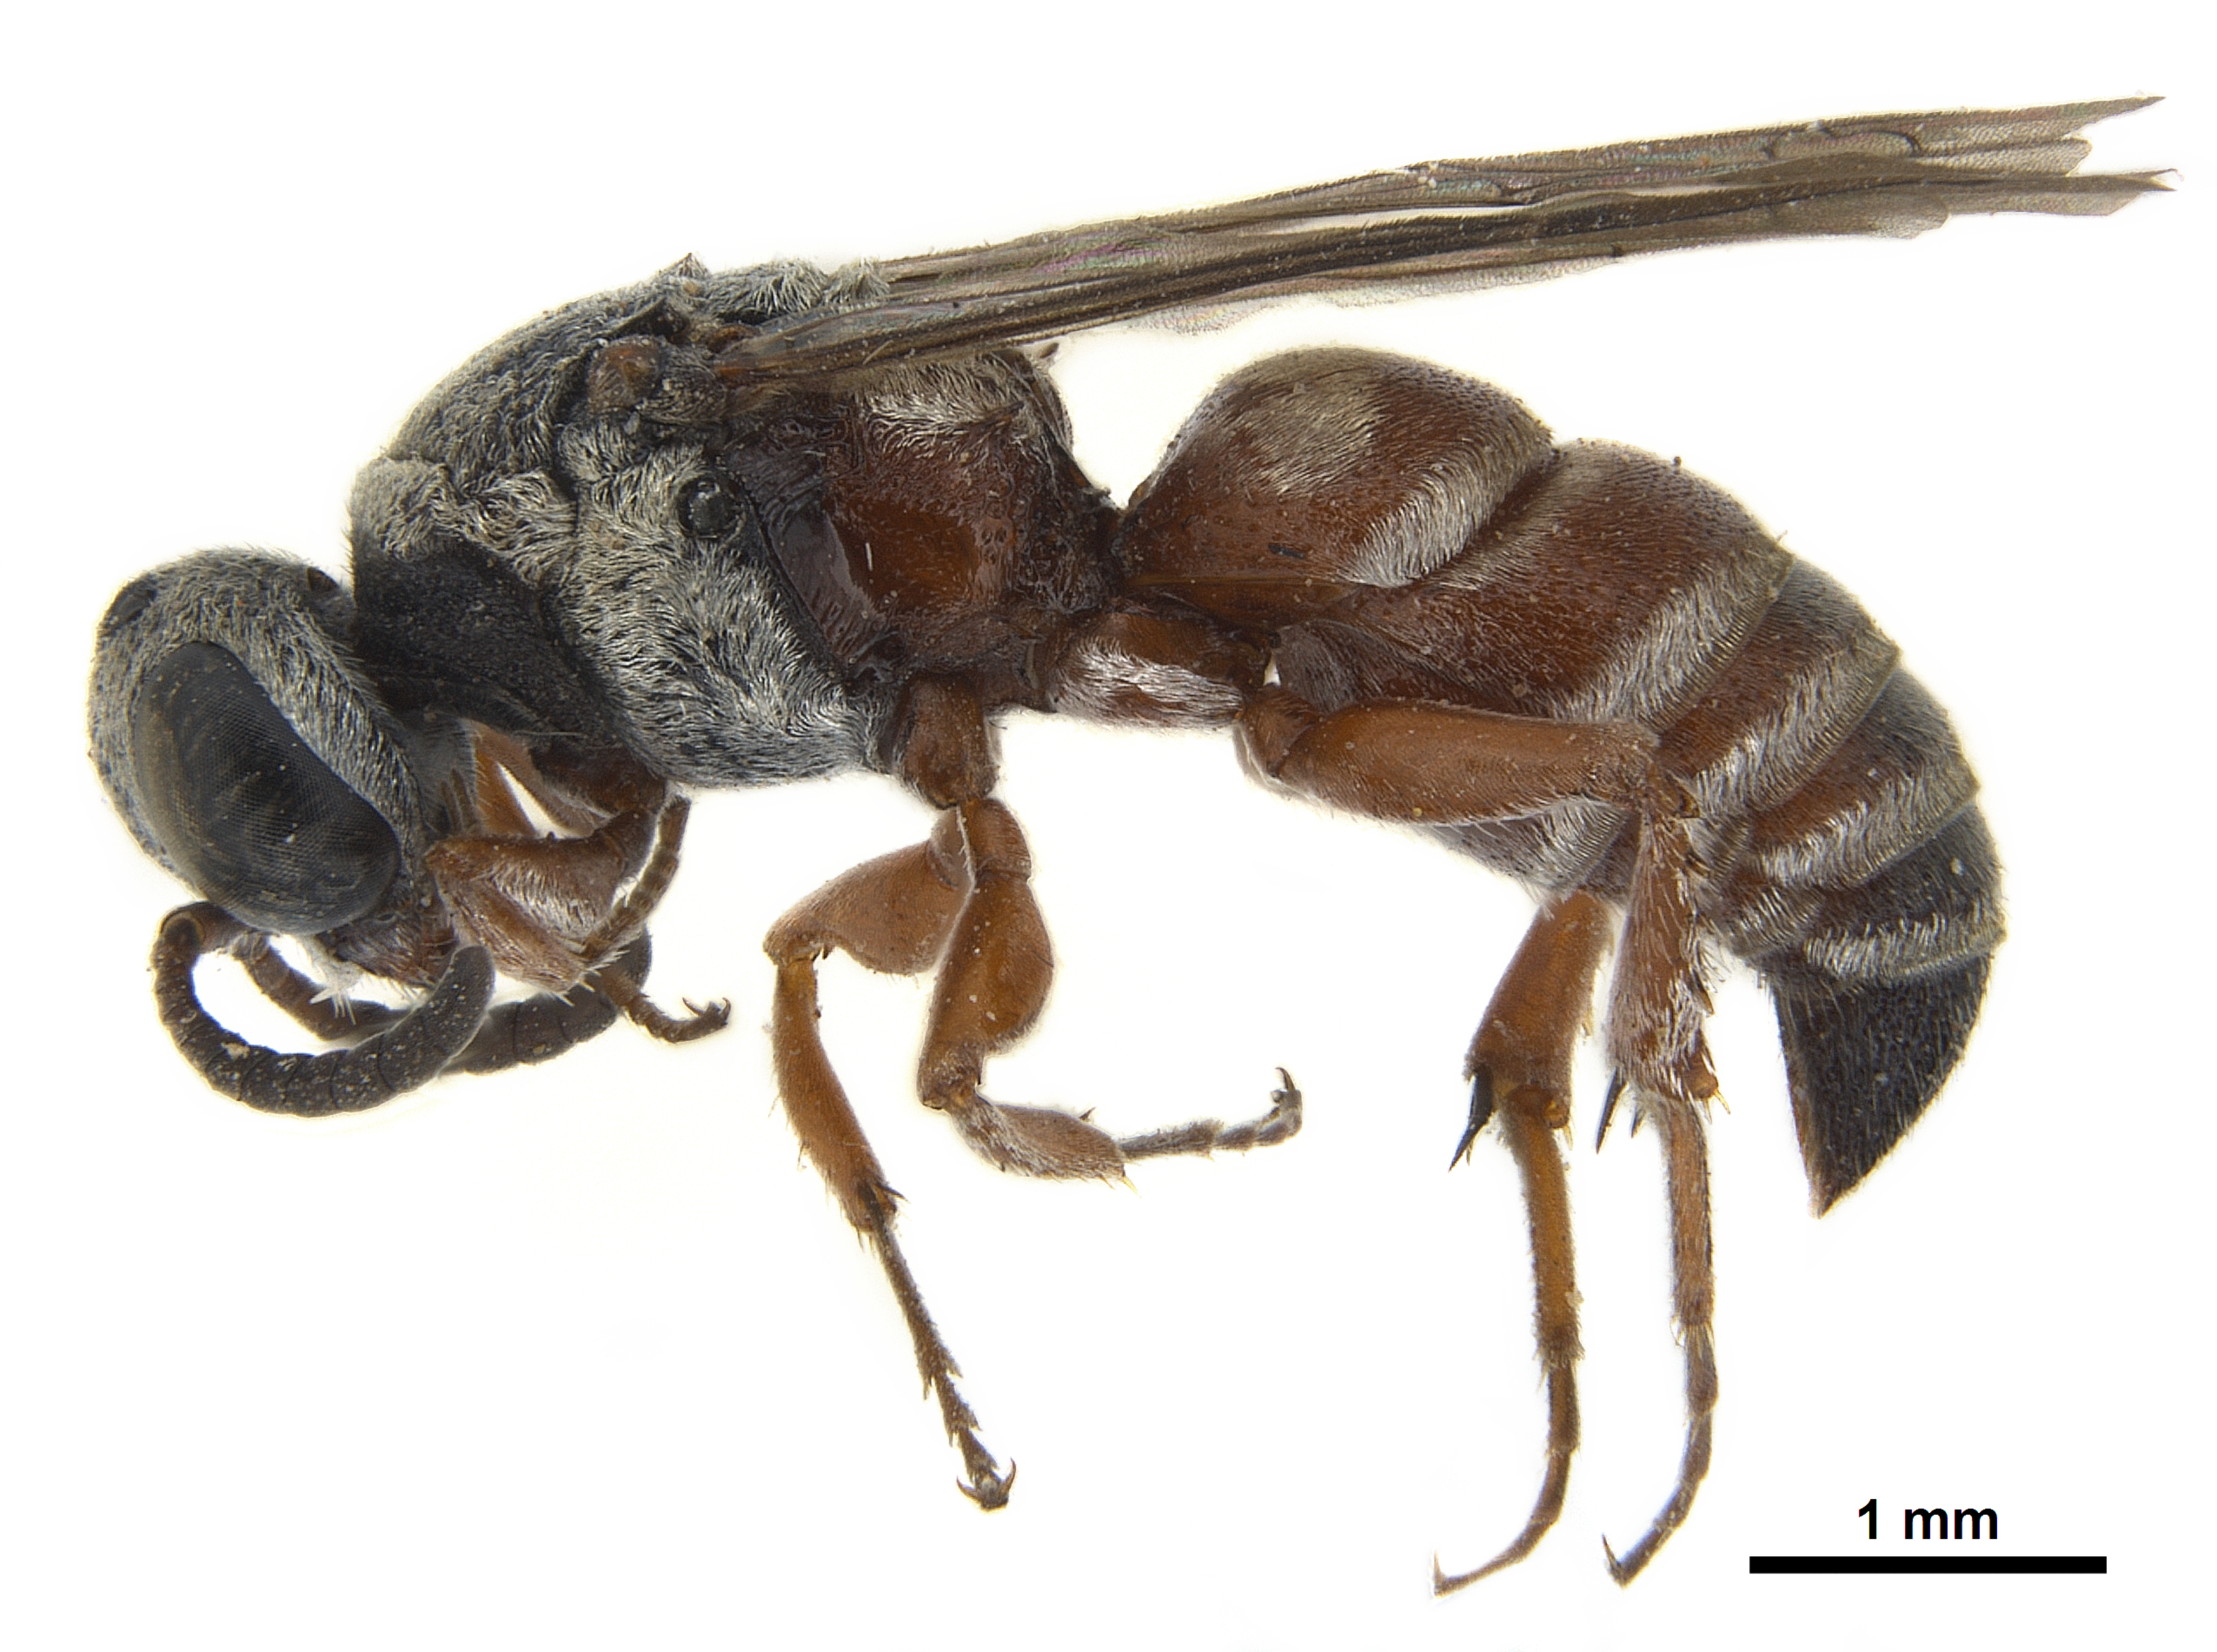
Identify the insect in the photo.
Metanysson coahuila
